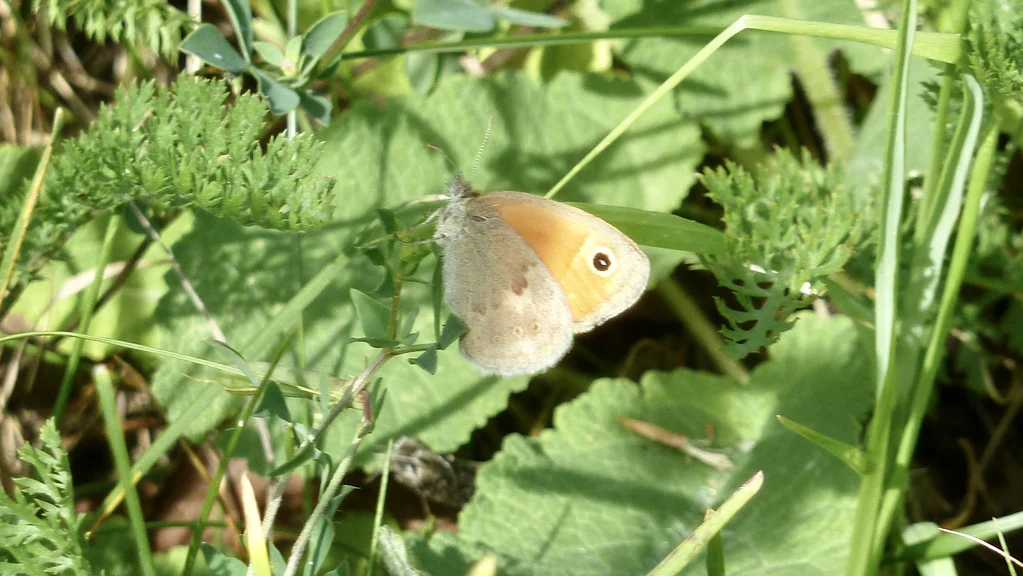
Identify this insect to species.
Coenonympha pamphilus
